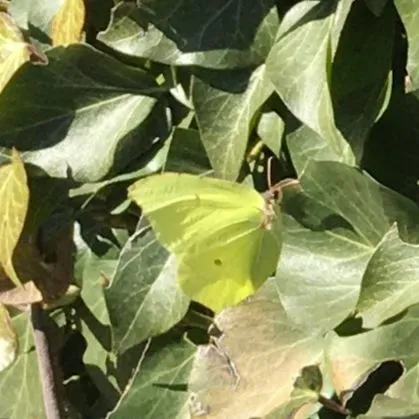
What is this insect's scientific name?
Gonepteryx rhamni
